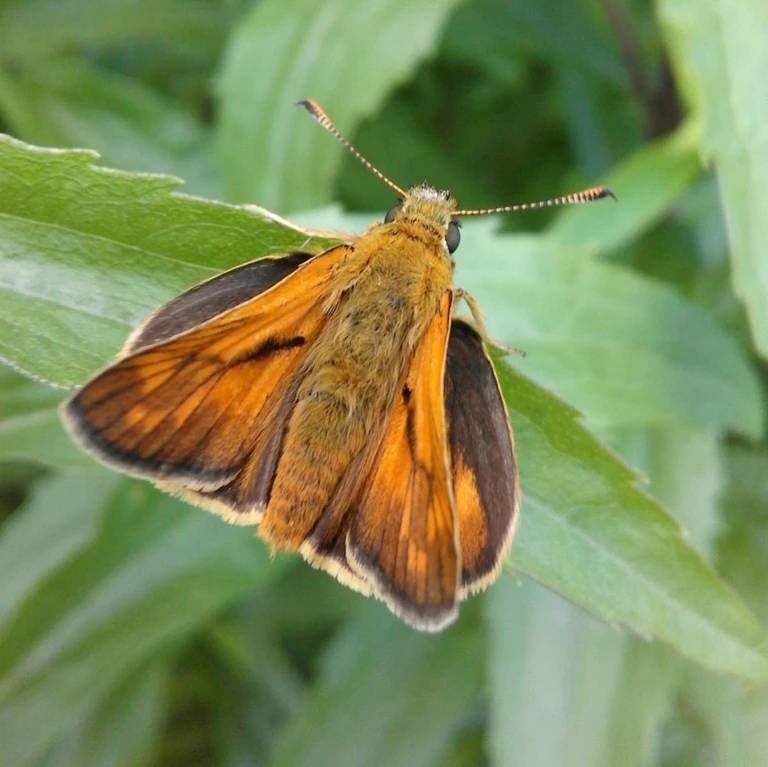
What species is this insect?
Ochlodes sylvanus (also Ochlodes venata)
